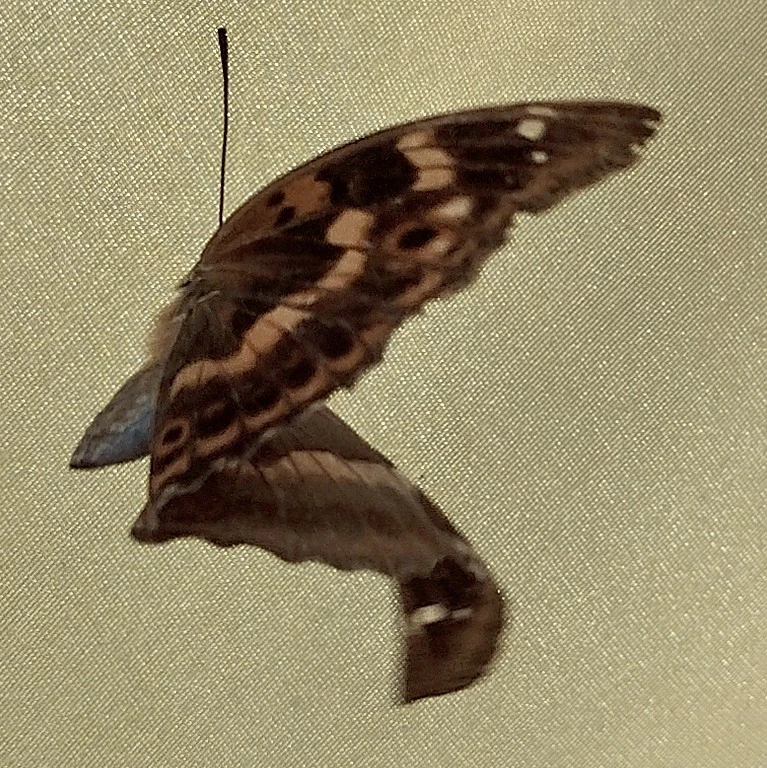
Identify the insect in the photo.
Apatura ilia
